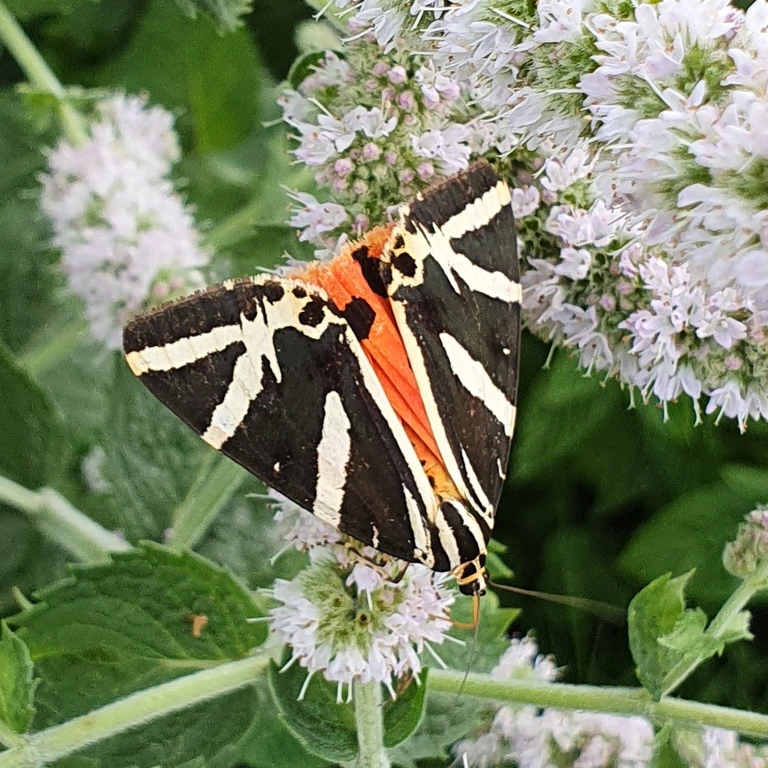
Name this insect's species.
Euplagia quadripunctaria
